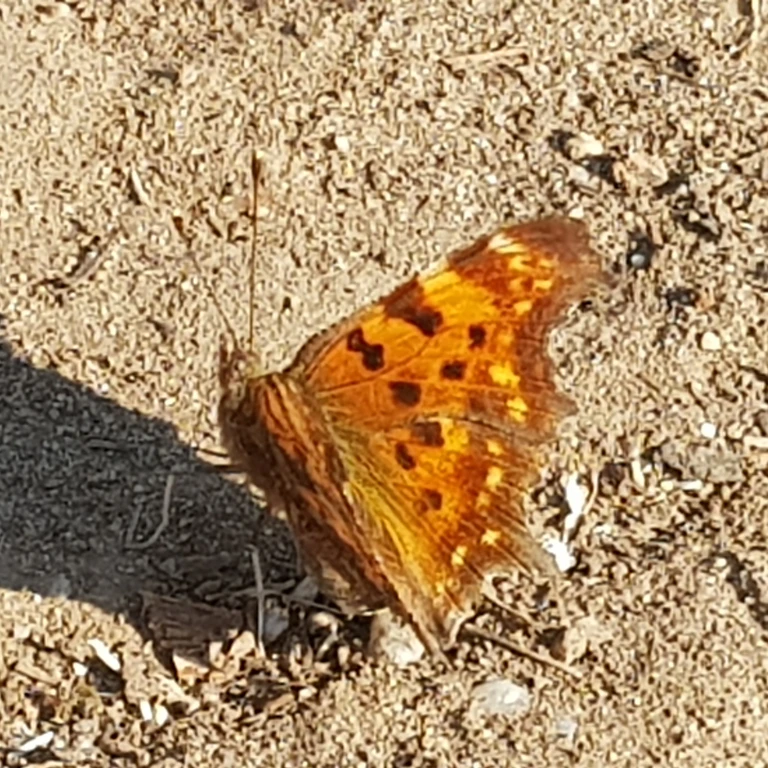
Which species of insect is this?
Polygonia c-album
